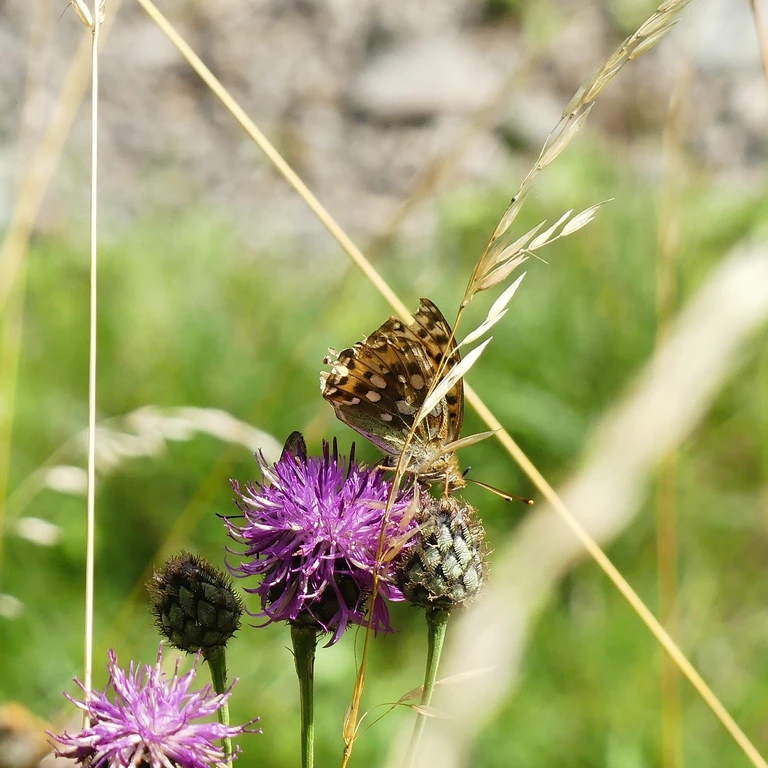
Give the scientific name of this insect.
Speyeria aglaja
